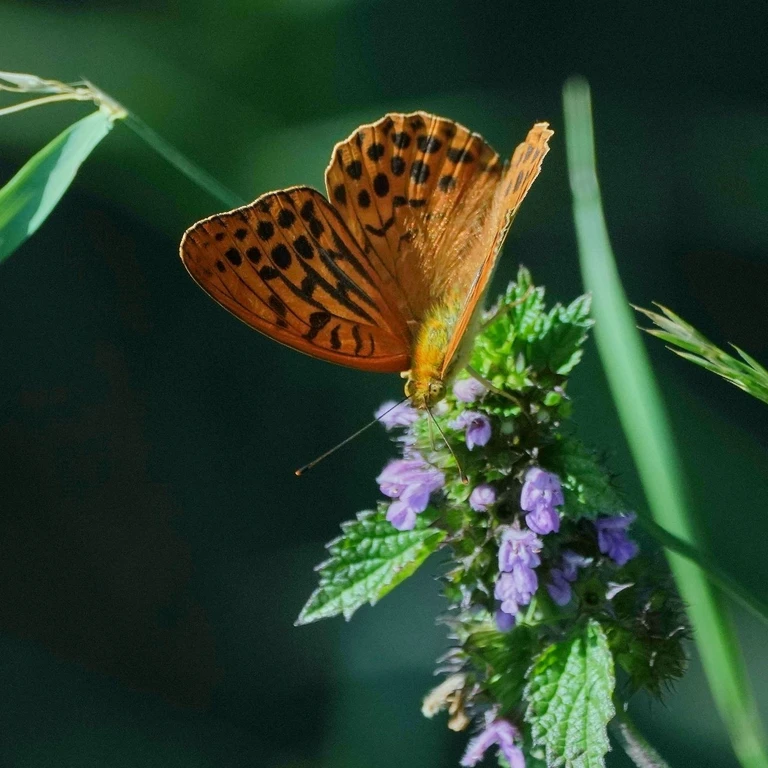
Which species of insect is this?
Argynnis paphia
